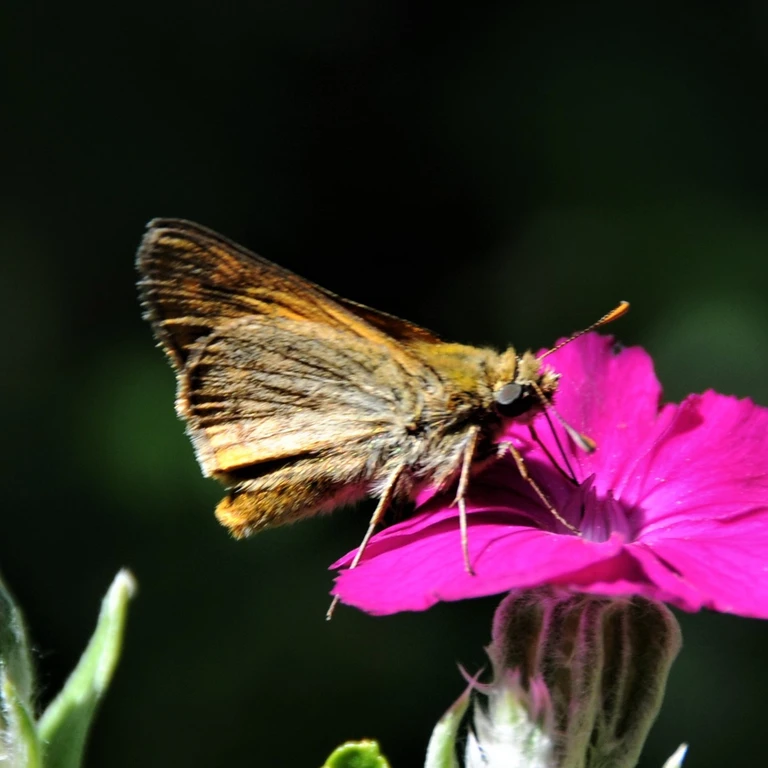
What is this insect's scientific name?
Ochlodes sylvanus (also Ochlodes venata)
